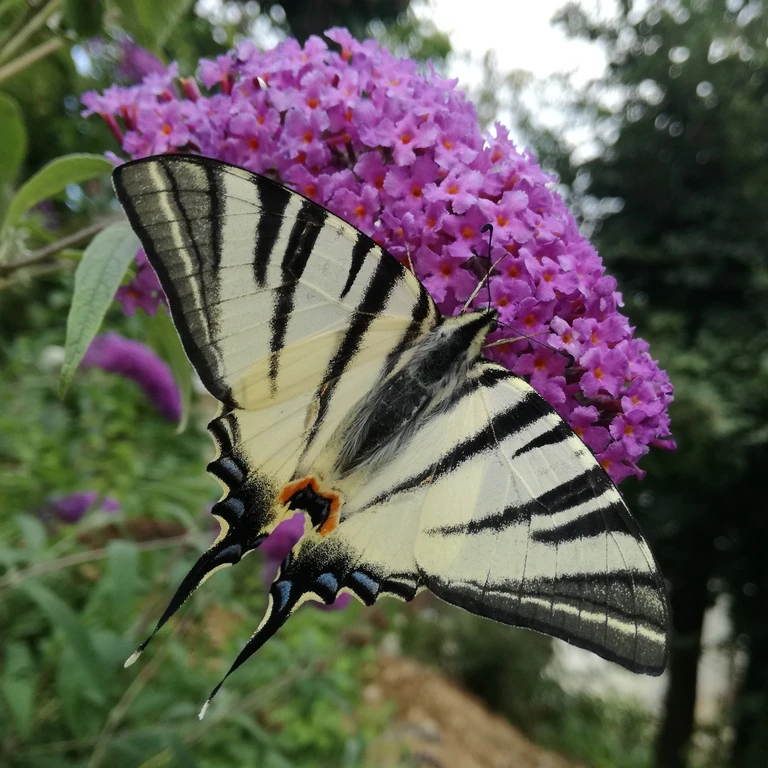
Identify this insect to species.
Iphiclides podalirius
